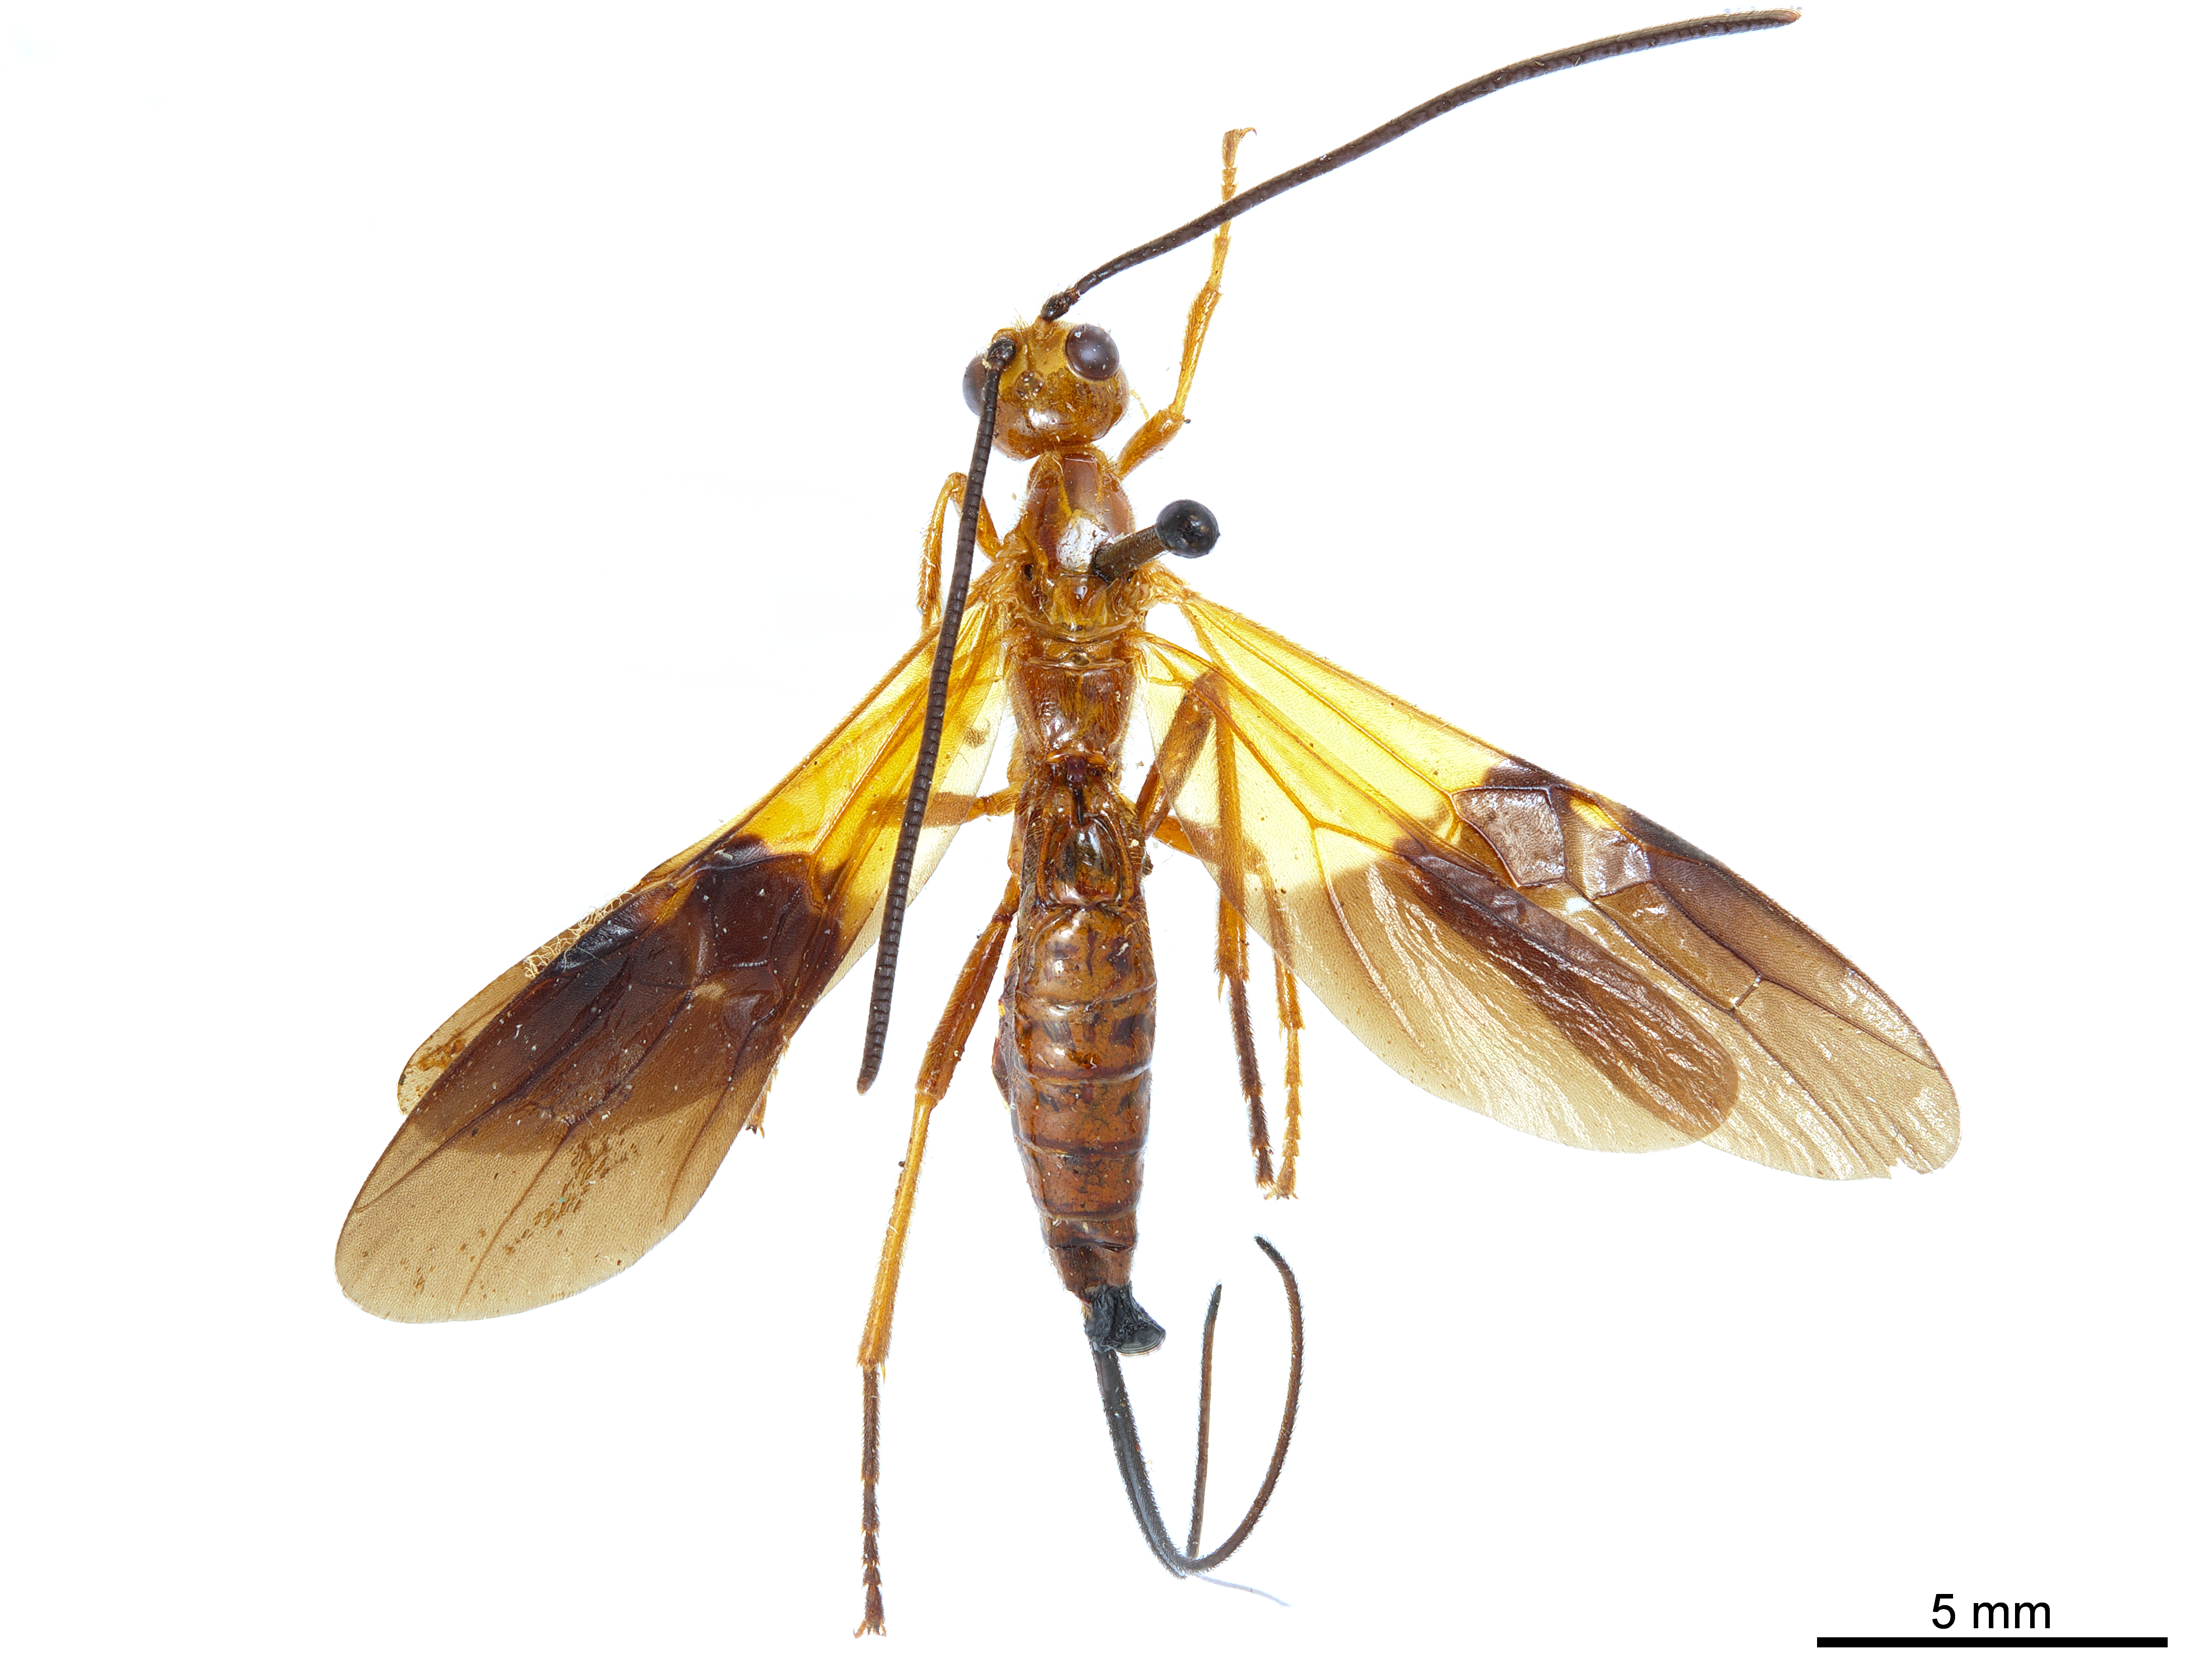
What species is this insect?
Euurobracon laetus
